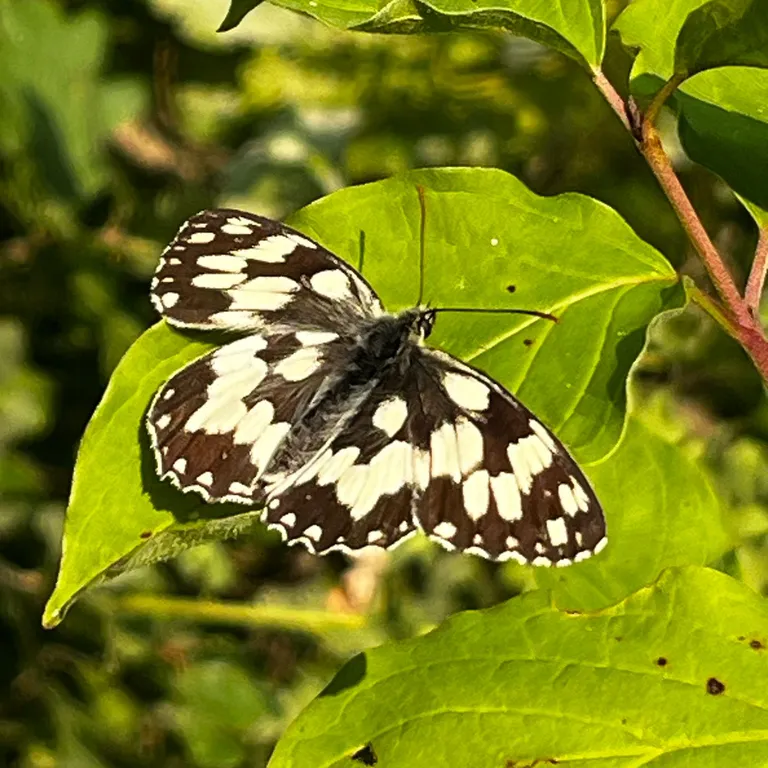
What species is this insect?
Melanargia galathea
